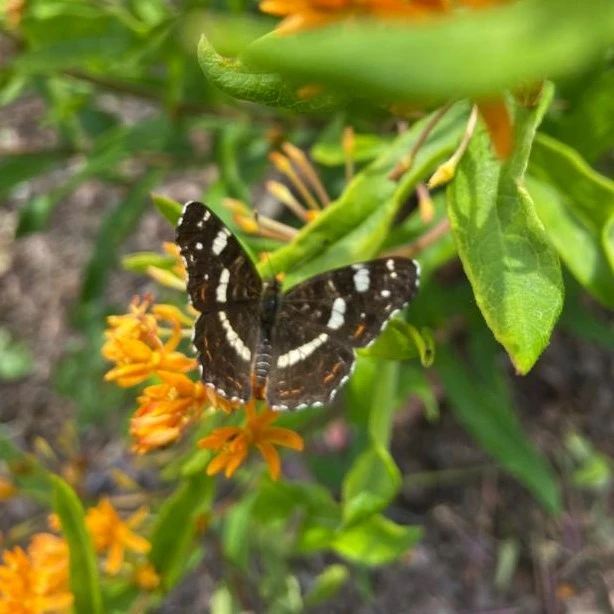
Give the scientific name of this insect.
Araschnia levana
